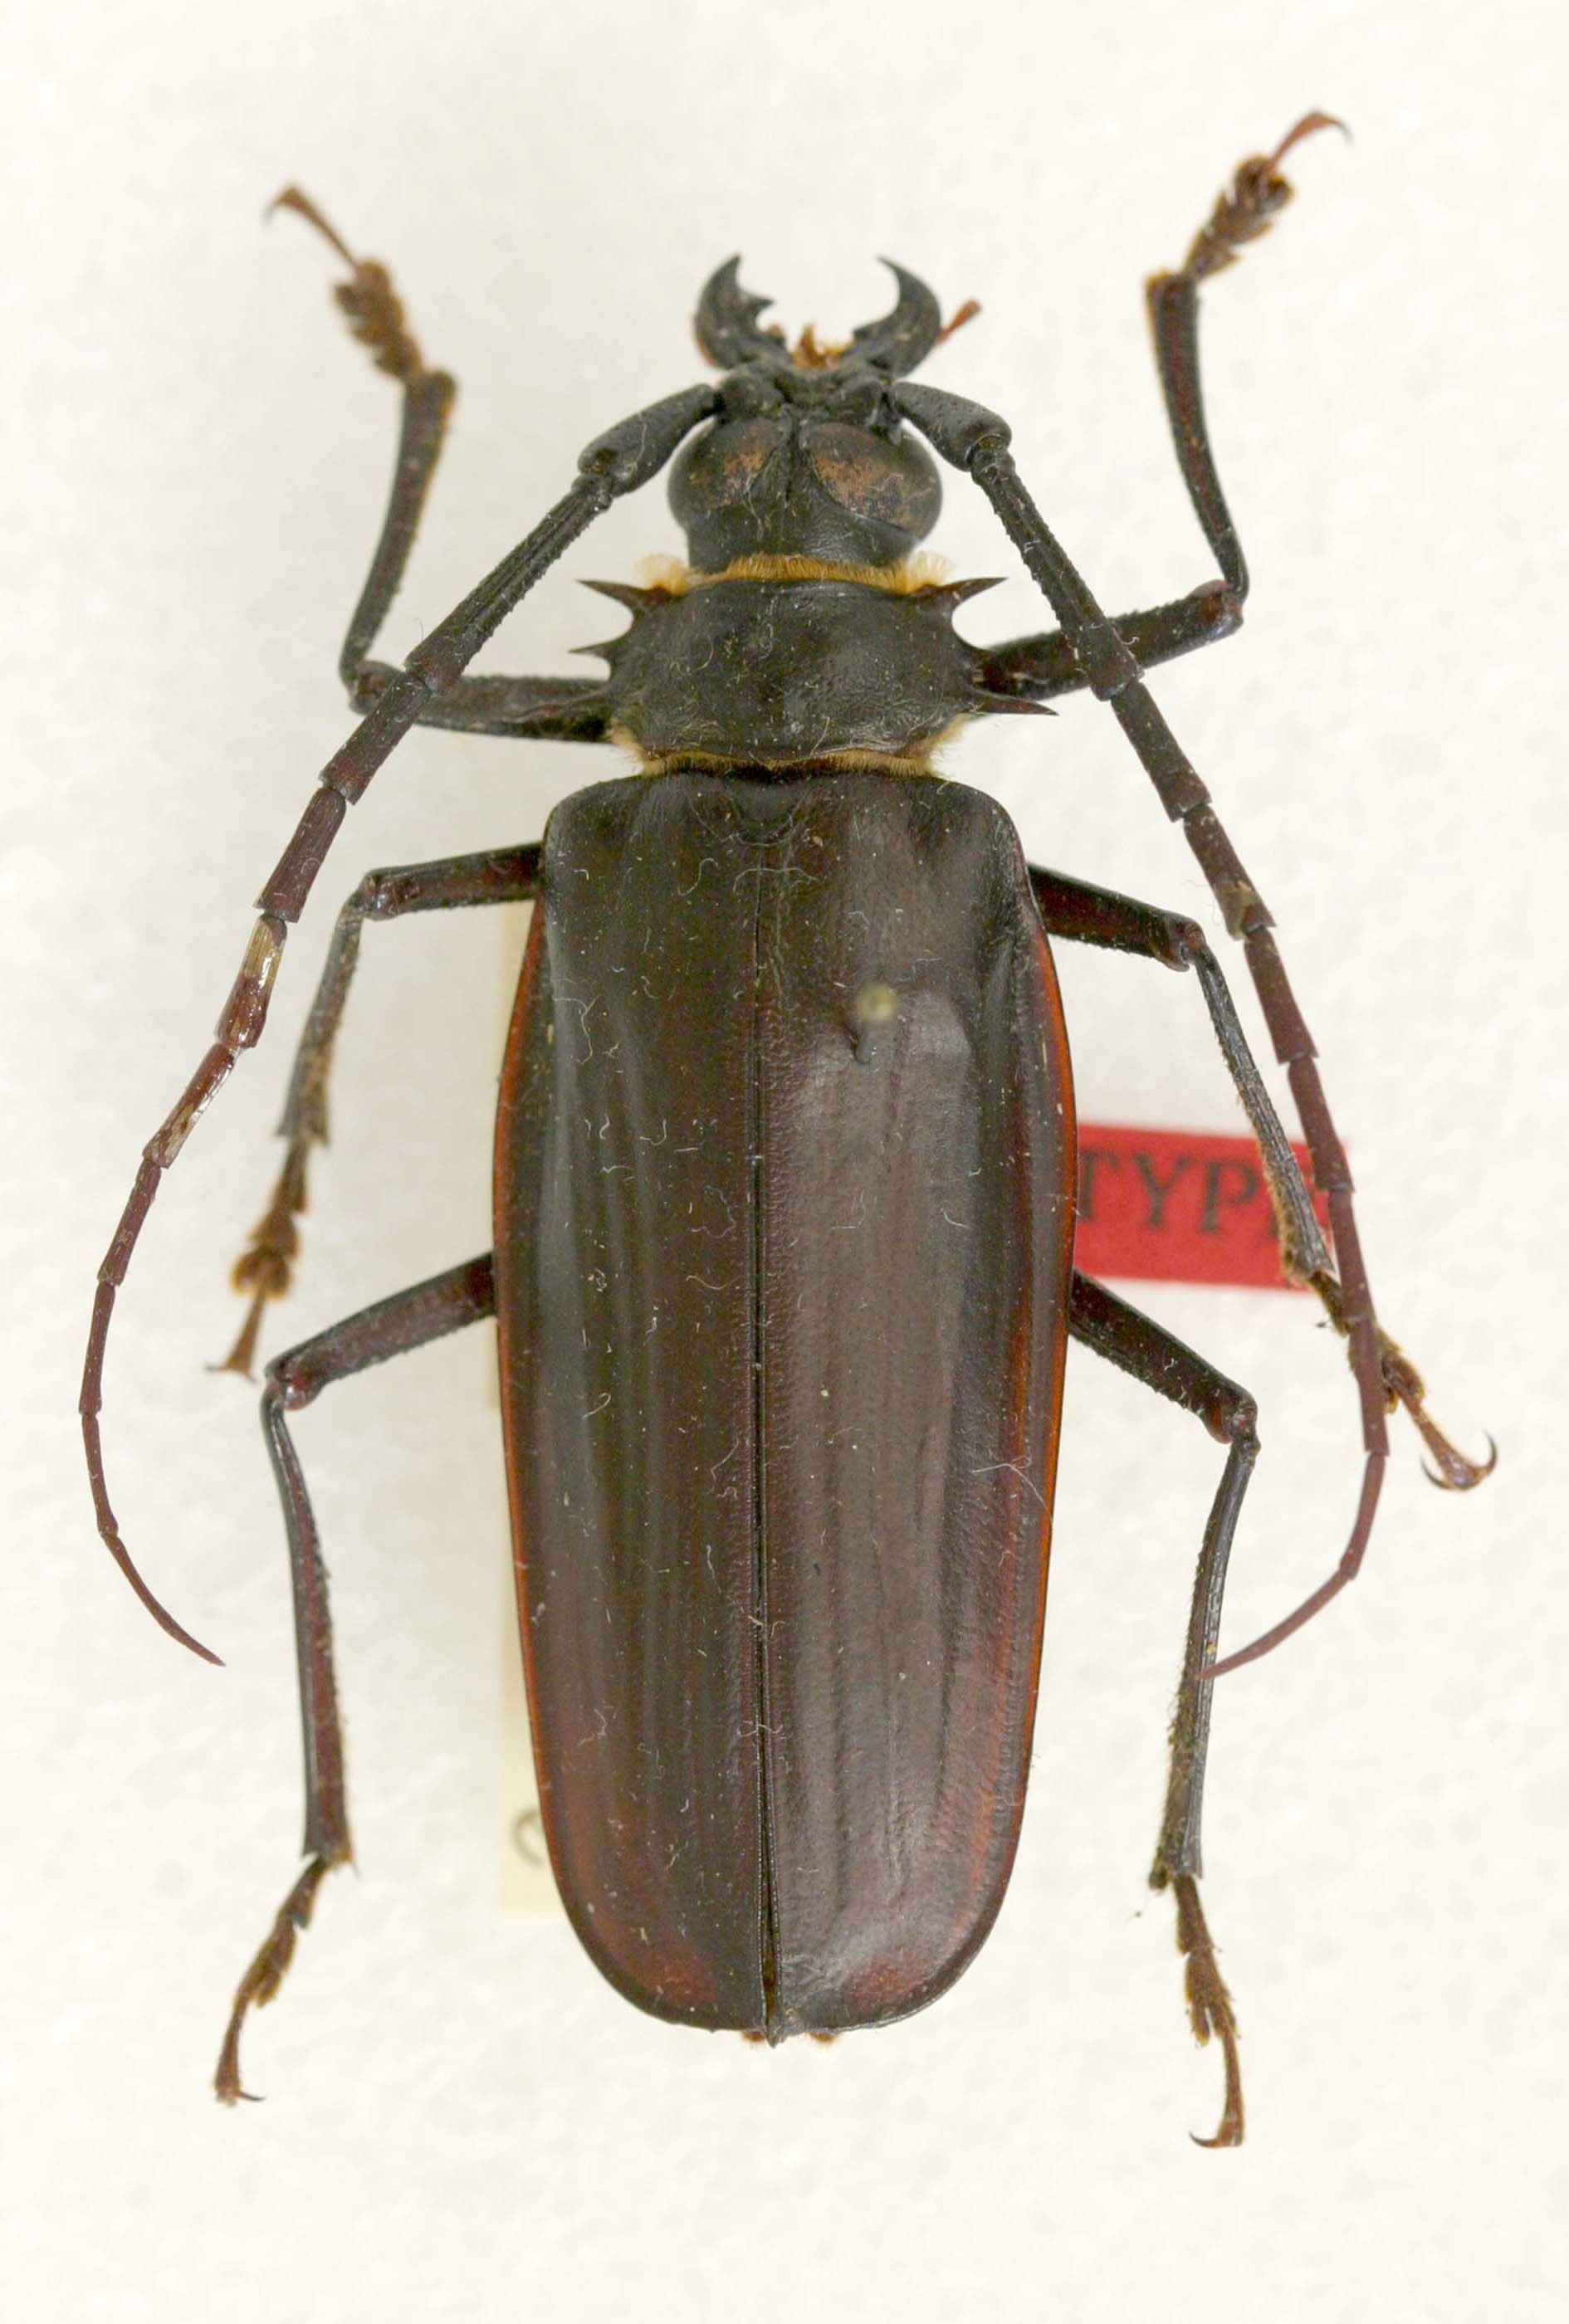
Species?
Derobrachus megalophthalmus (also Derobrachus inaequalis)
